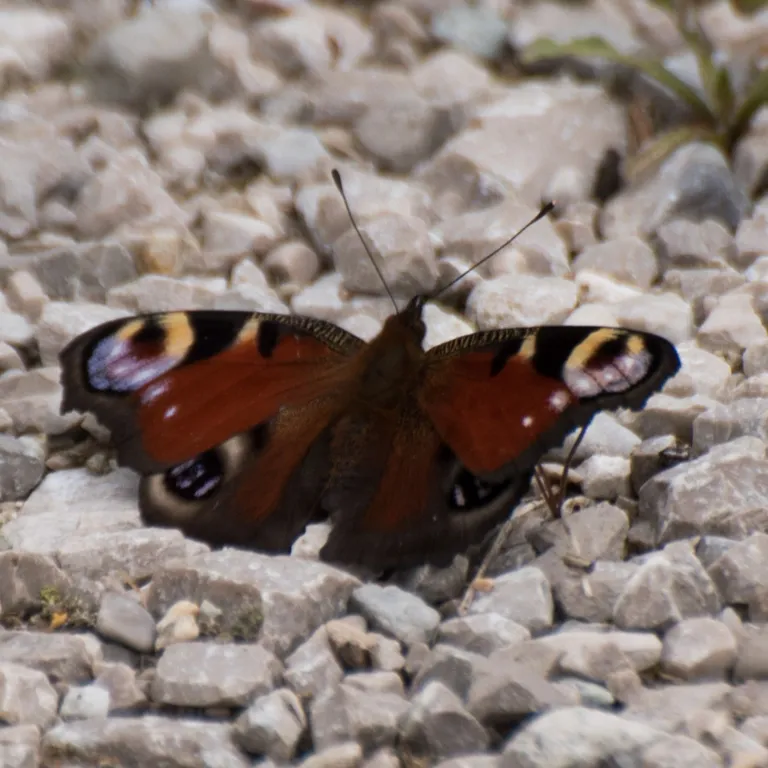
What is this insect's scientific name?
Aglais io
